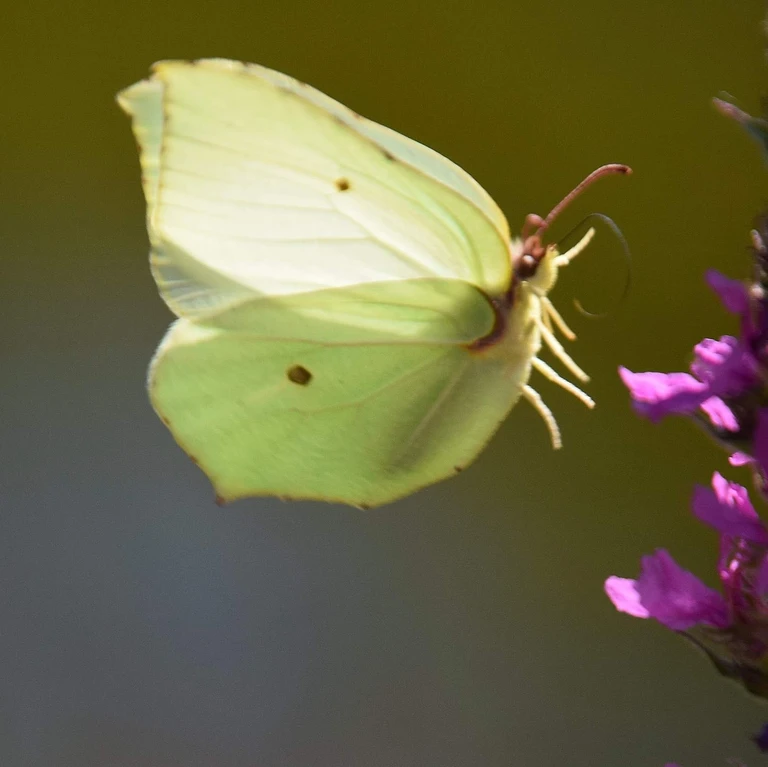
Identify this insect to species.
Gonepteryx rhamni
